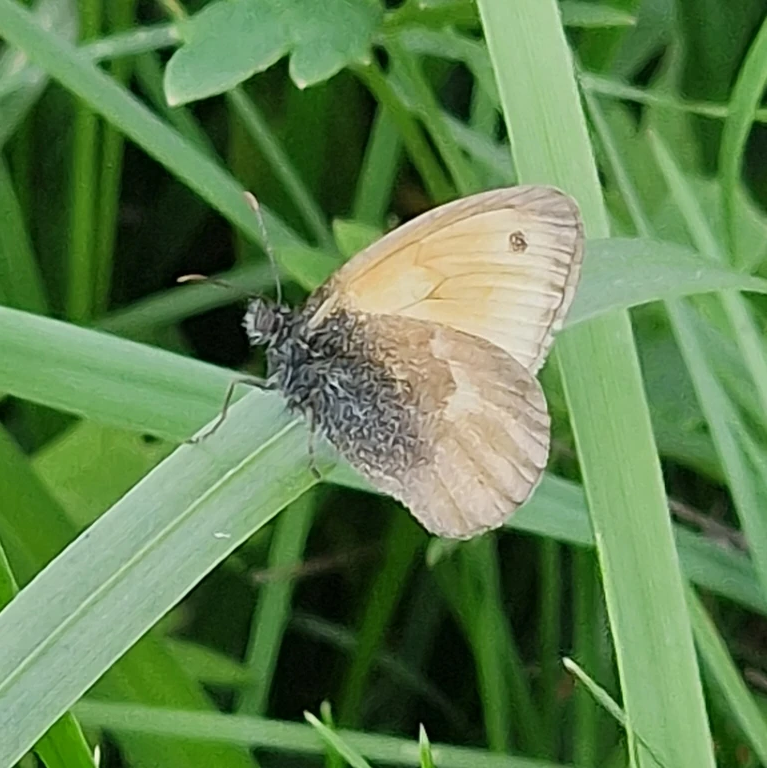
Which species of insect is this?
Coenonympha pamphilus
